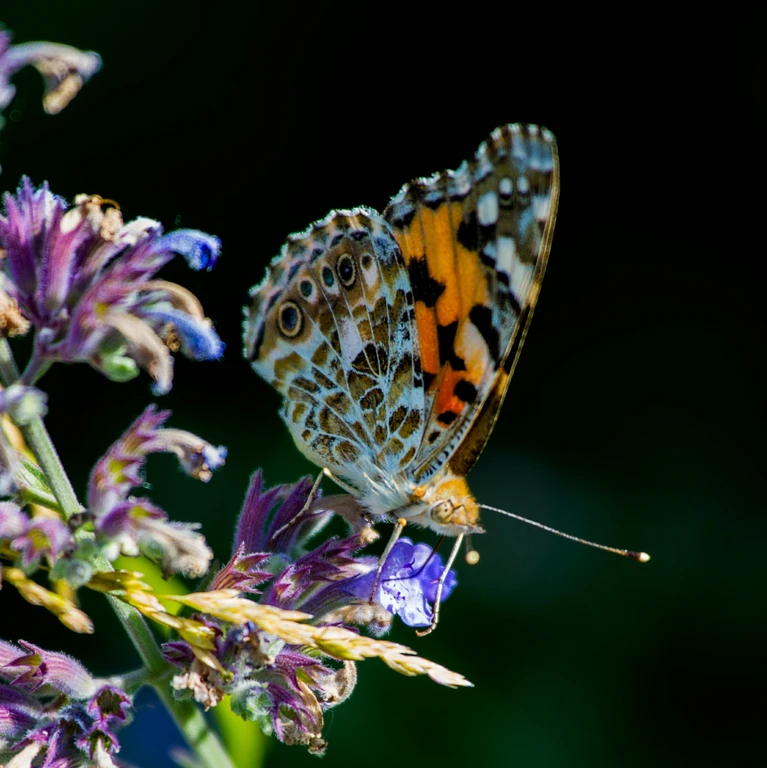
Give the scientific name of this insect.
Vanessa cardui
